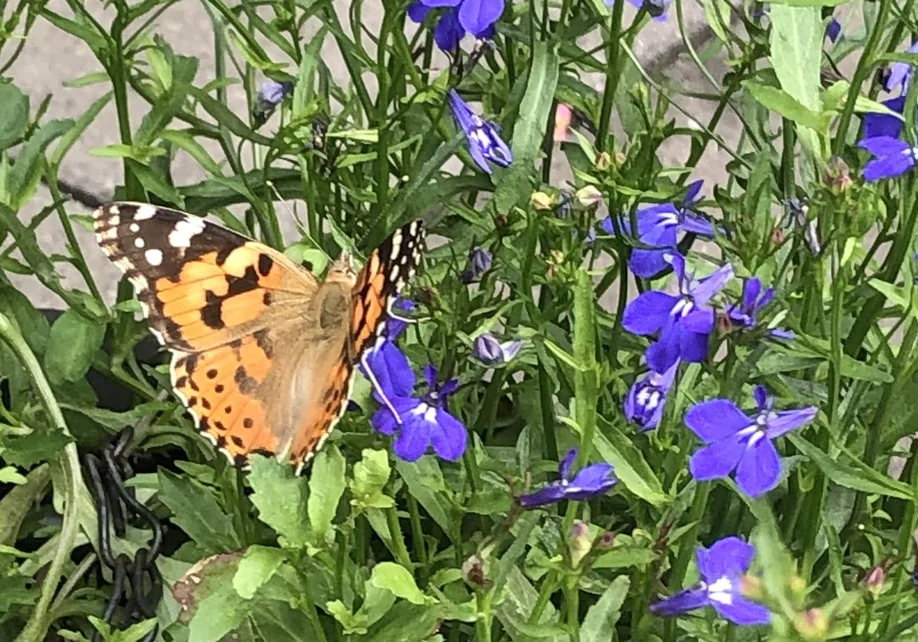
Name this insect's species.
Vanessa cardui
